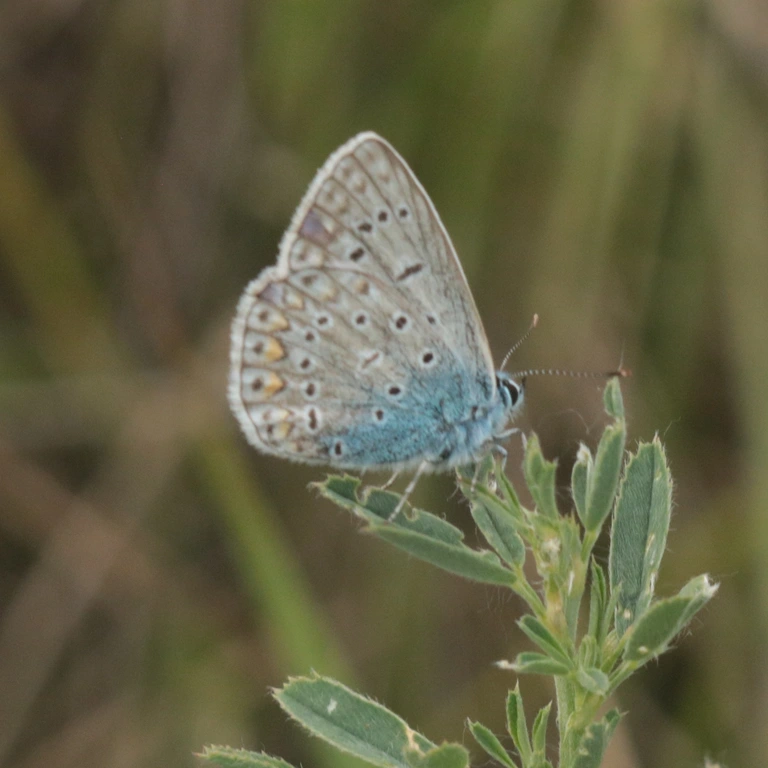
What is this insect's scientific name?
Polyommatus icarus
